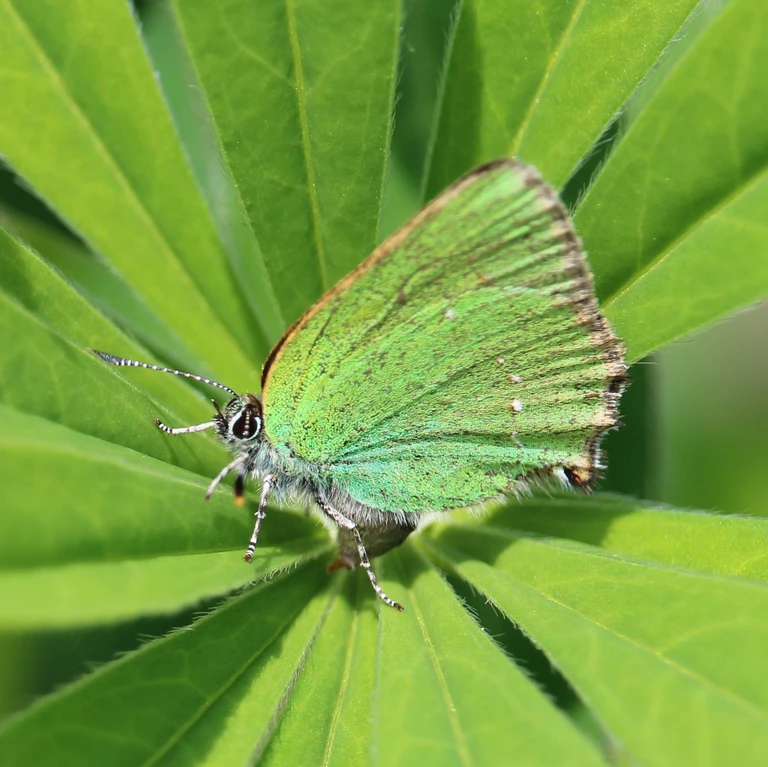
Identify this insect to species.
Callophrys rubi
